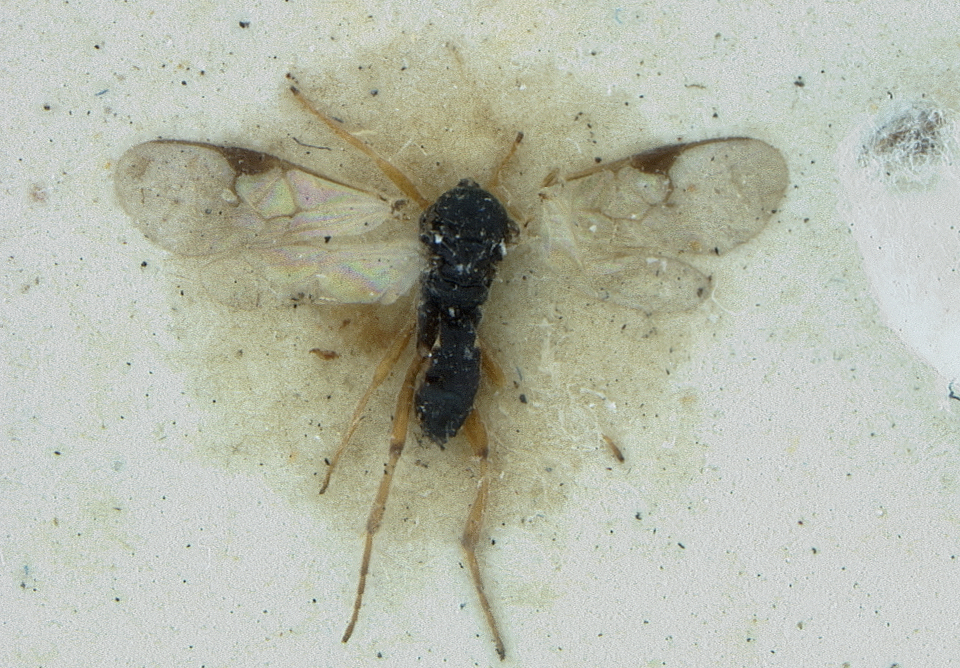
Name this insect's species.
Glypapanteles nawaii
